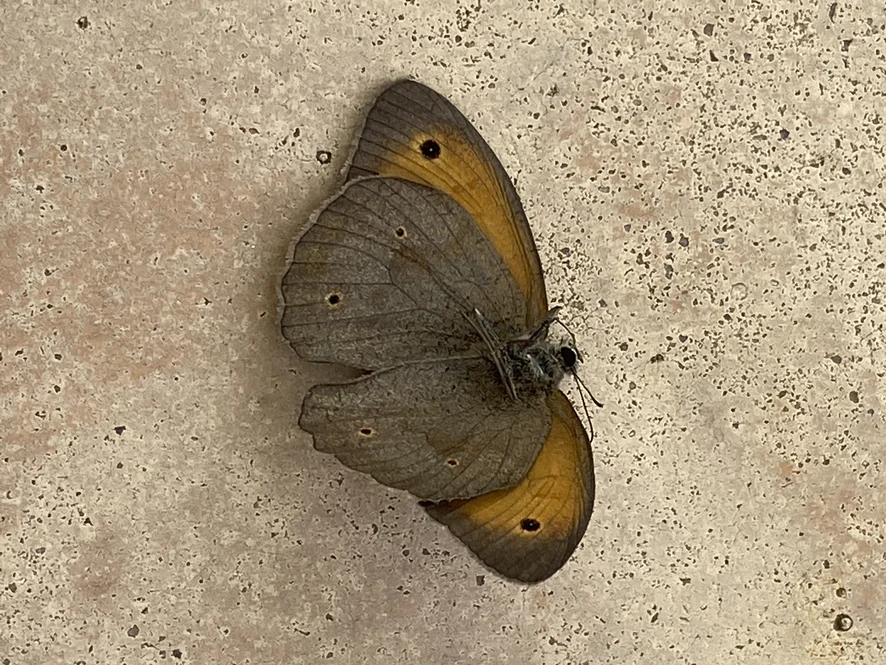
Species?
Maniola jurtina
